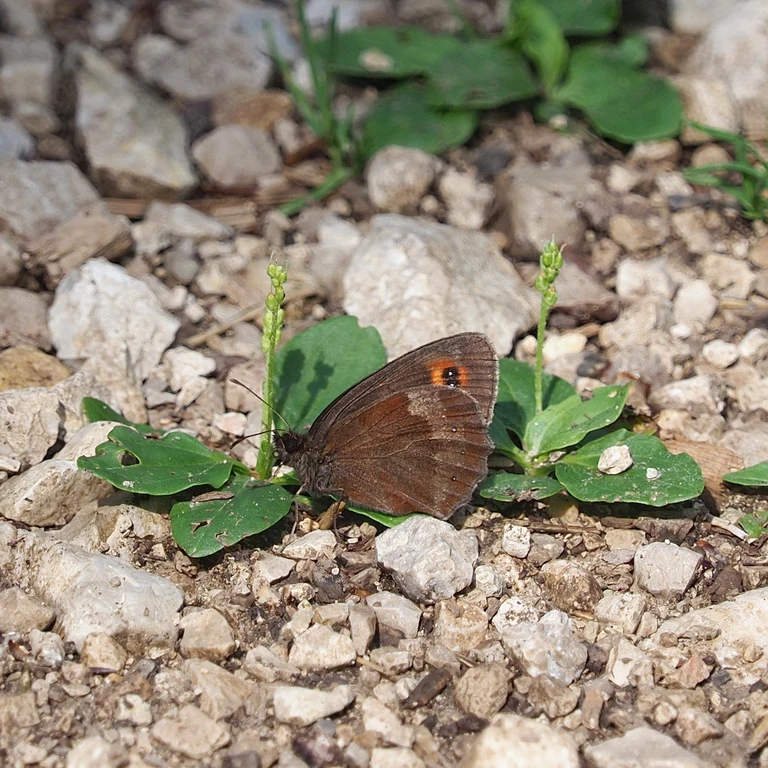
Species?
Erebia aethiops
